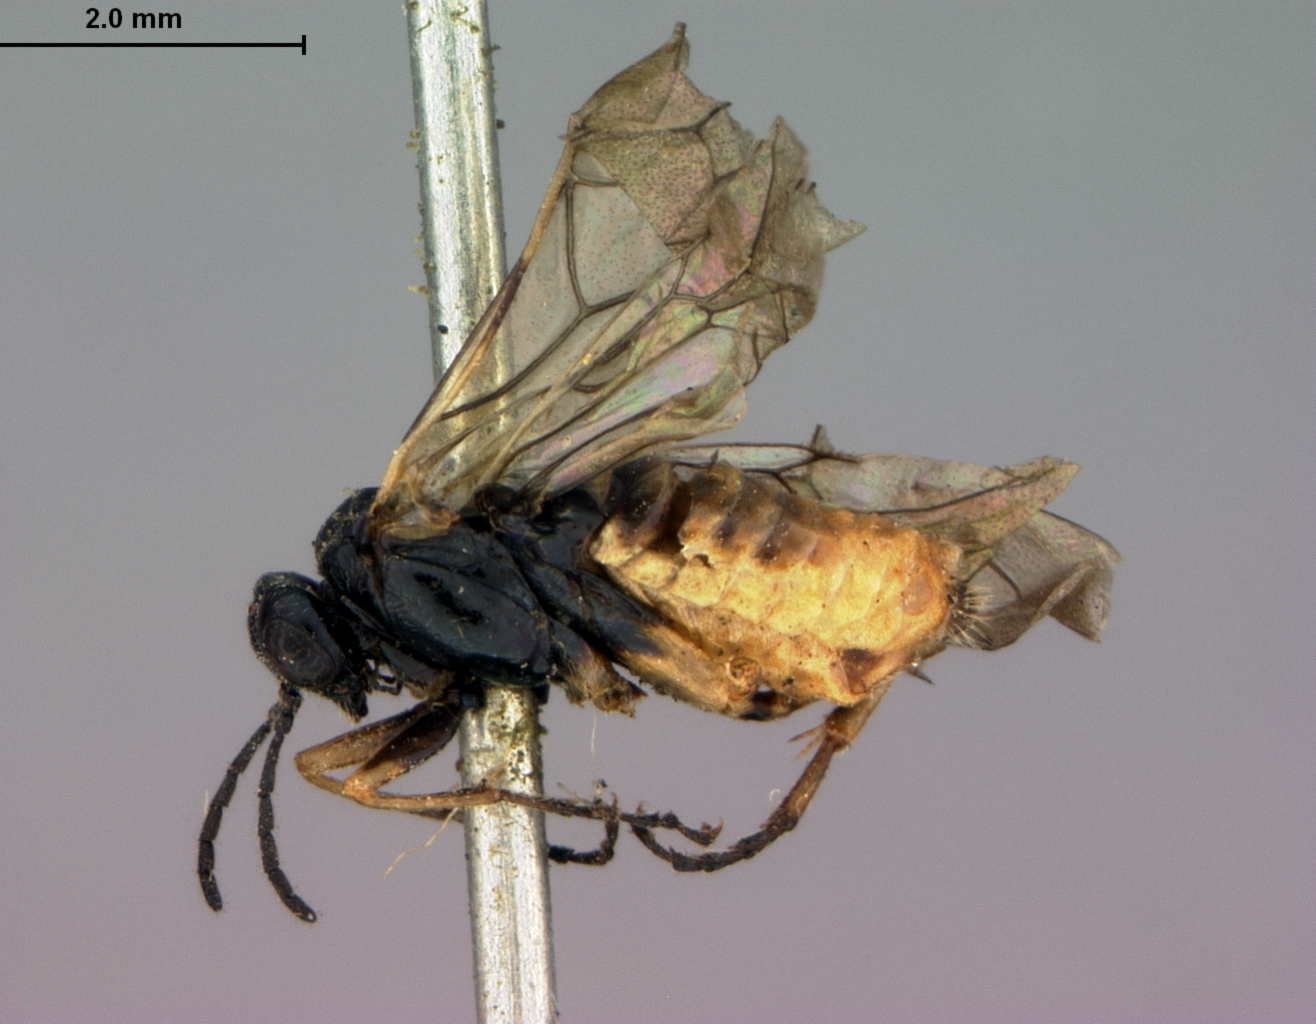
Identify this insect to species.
Conocoxa chalcipoda
